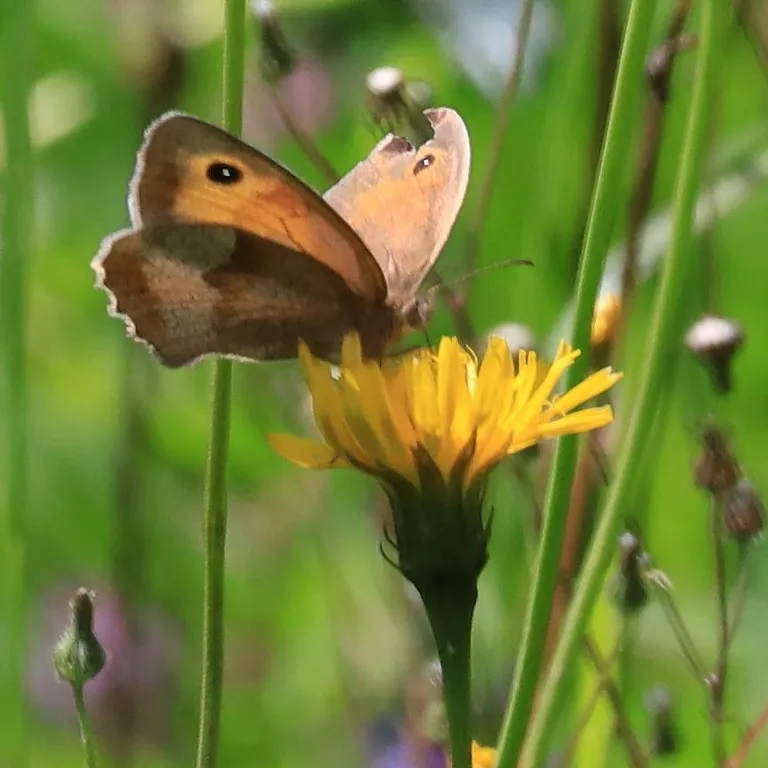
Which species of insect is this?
Maniola jurtina
